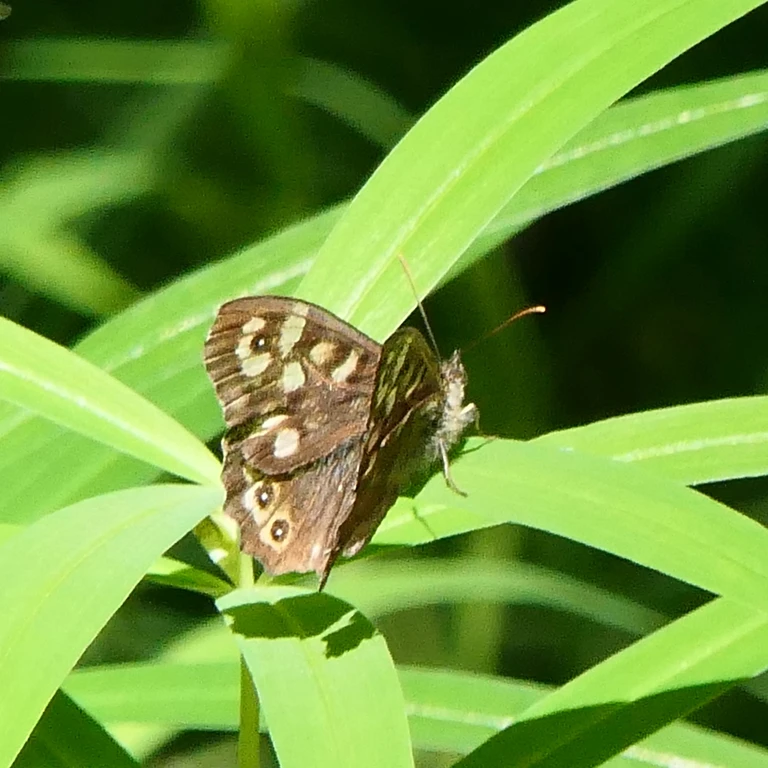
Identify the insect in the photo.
Pararge aegeria
